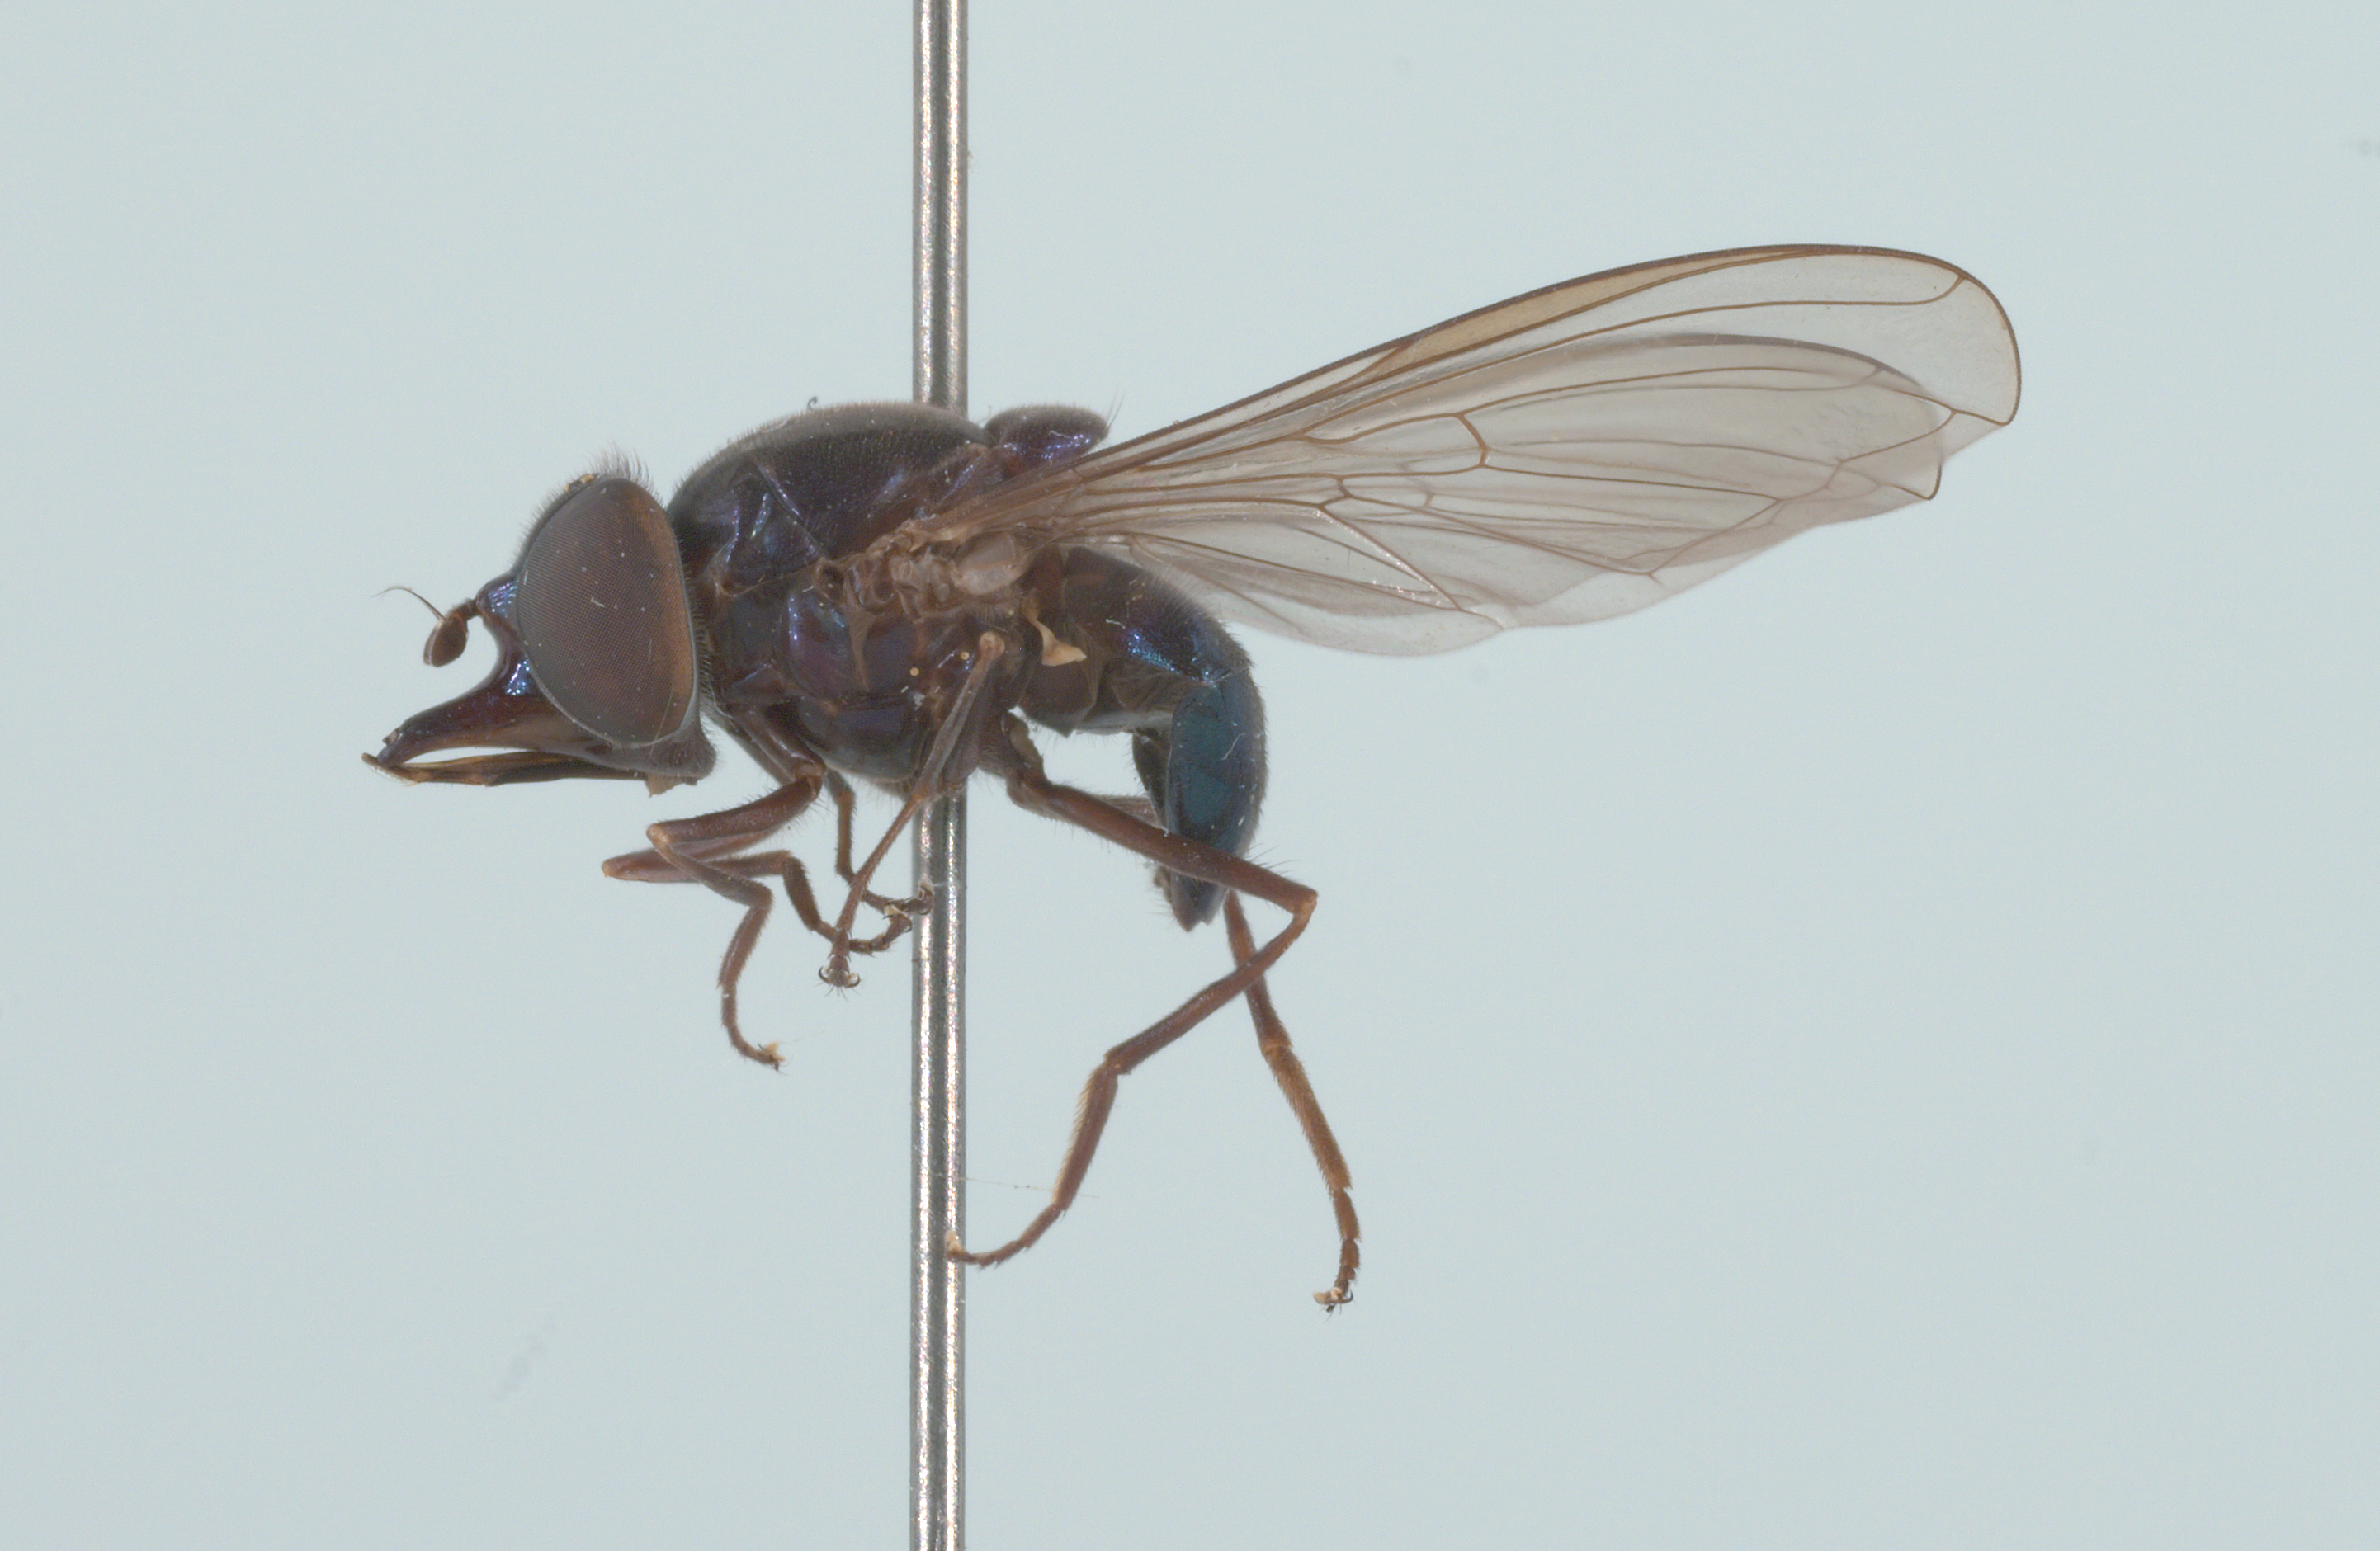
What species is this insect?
Rhingia cyanoprora
